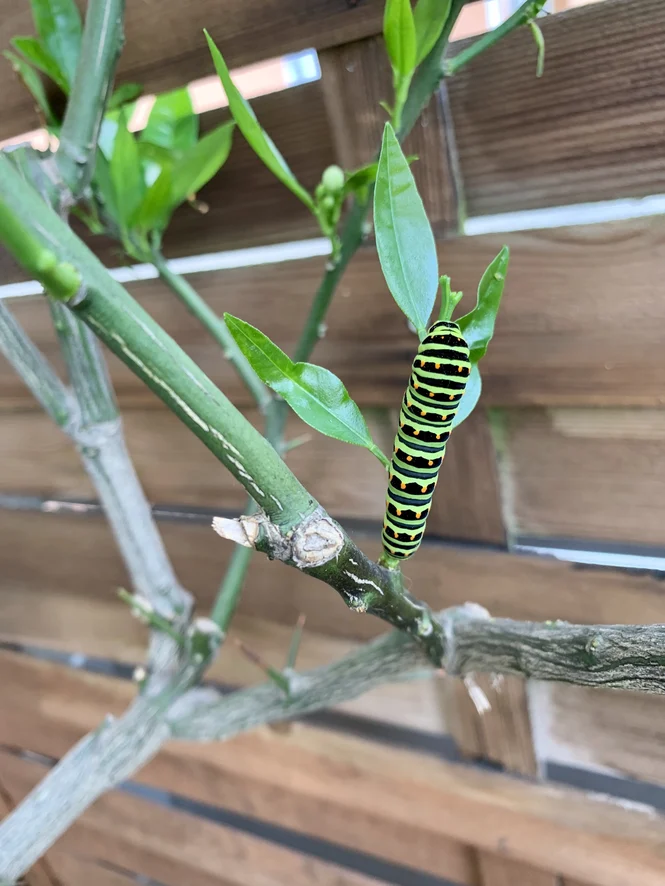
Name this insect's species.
Papilio machaon
